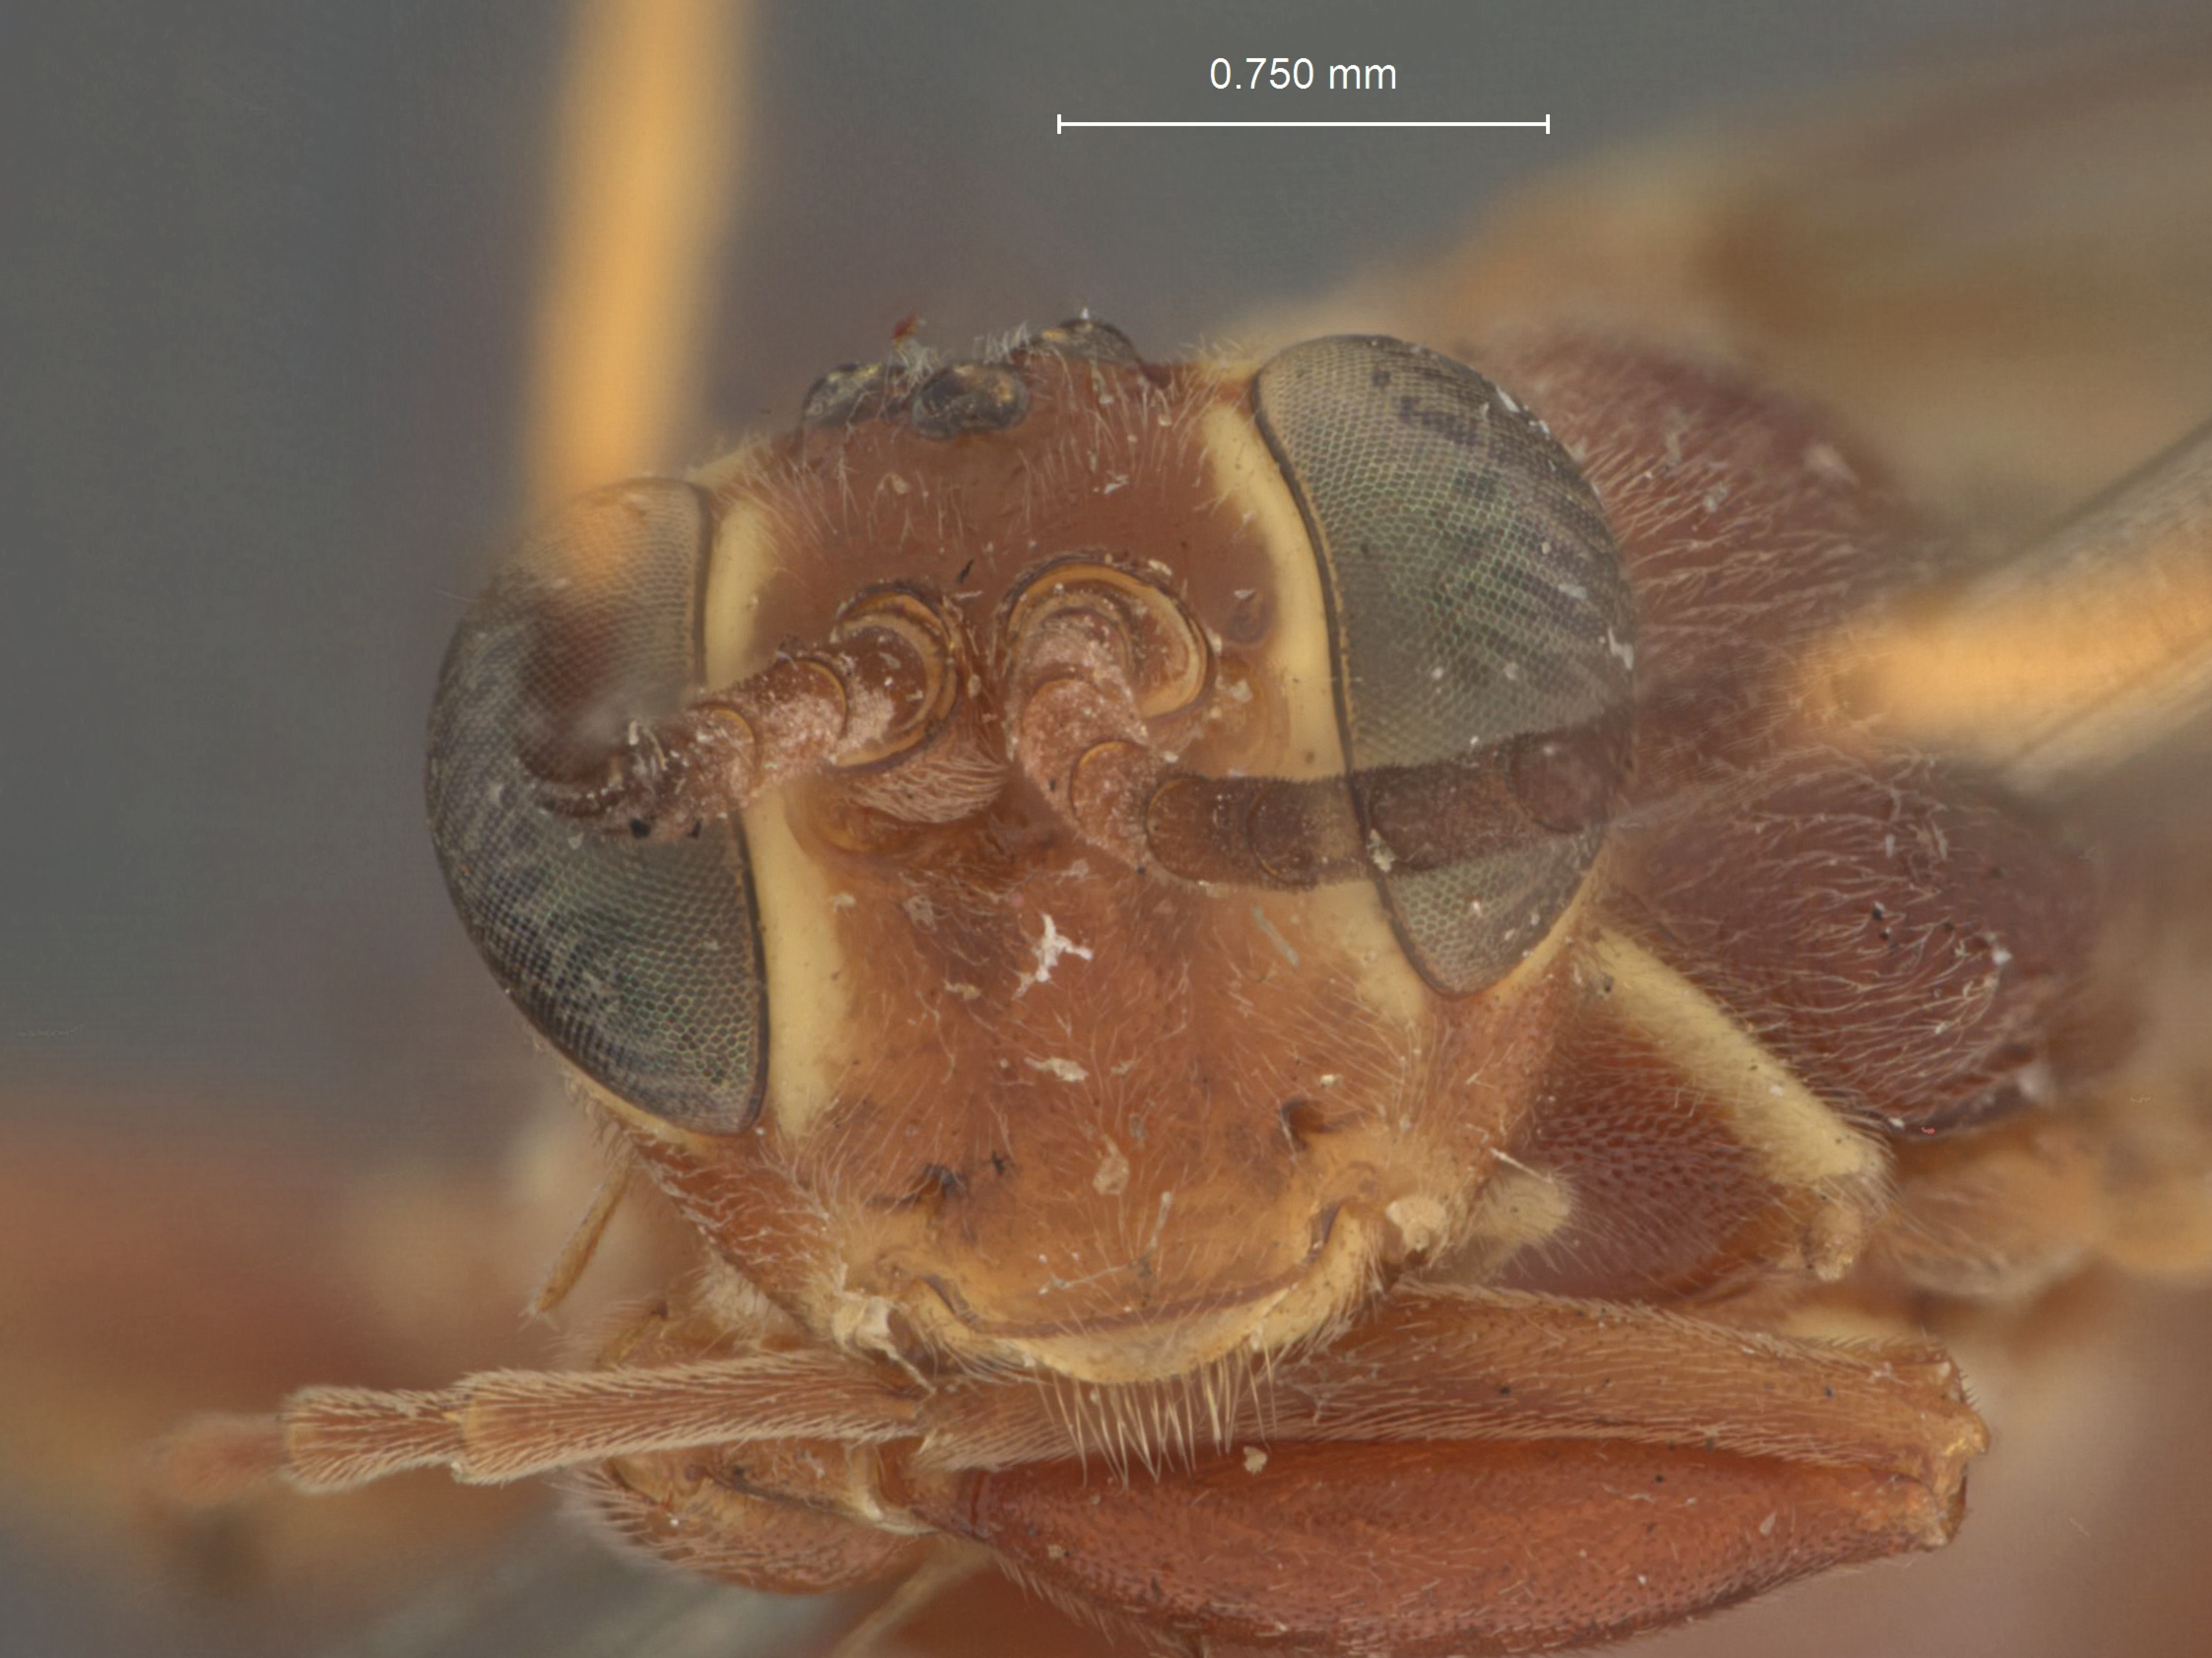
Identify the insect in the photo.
Platylabus pulcher
